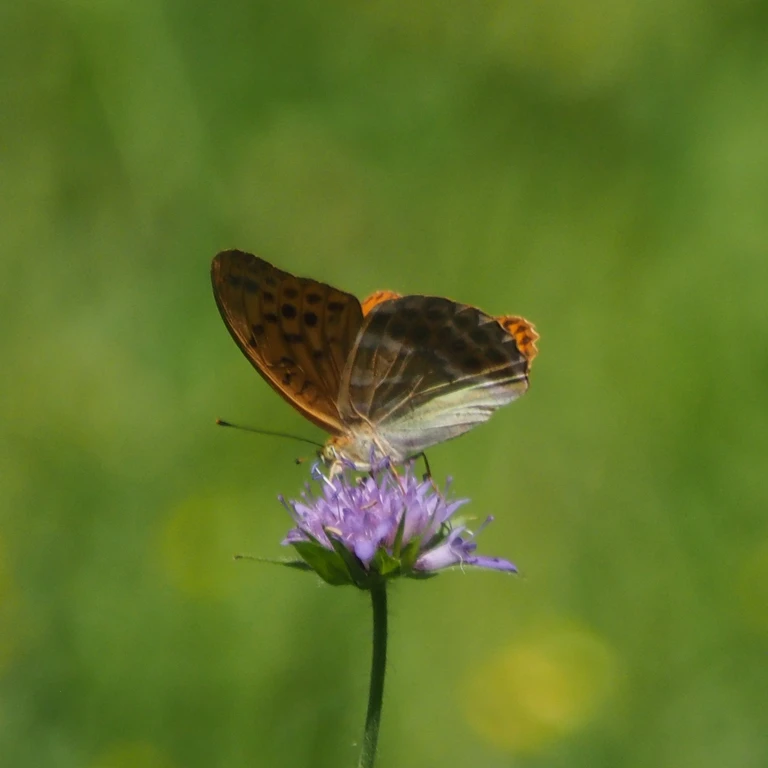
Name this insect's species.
Argynnis paphia
